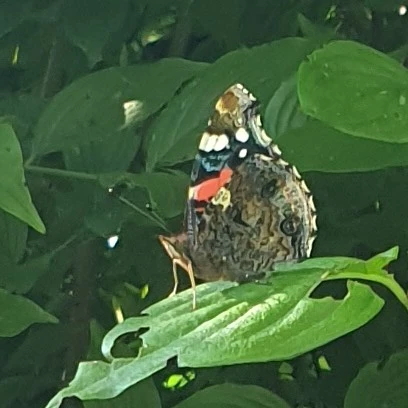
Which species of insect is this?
Vanessa atalanta
